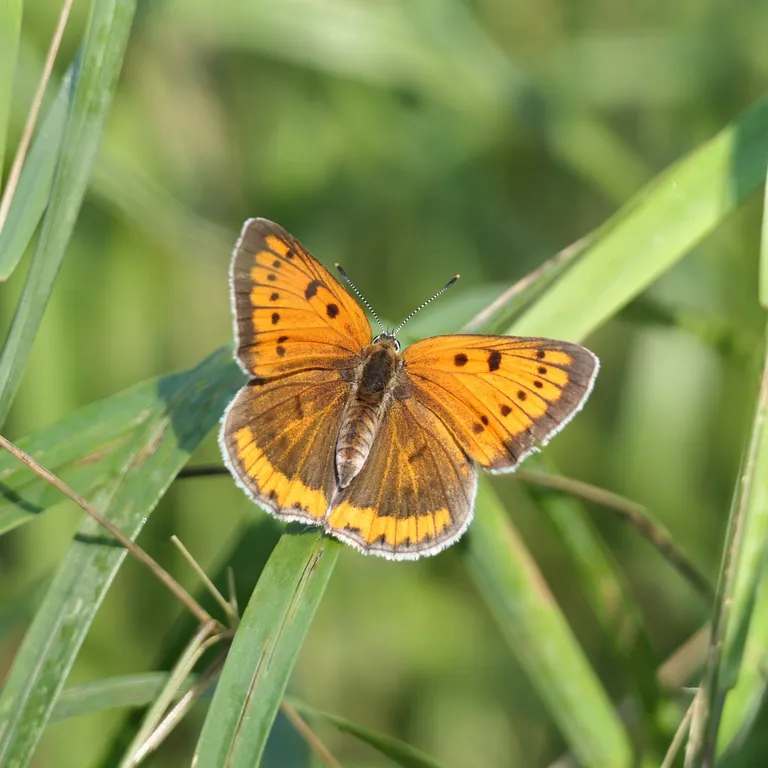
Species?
Lycaena dispar
